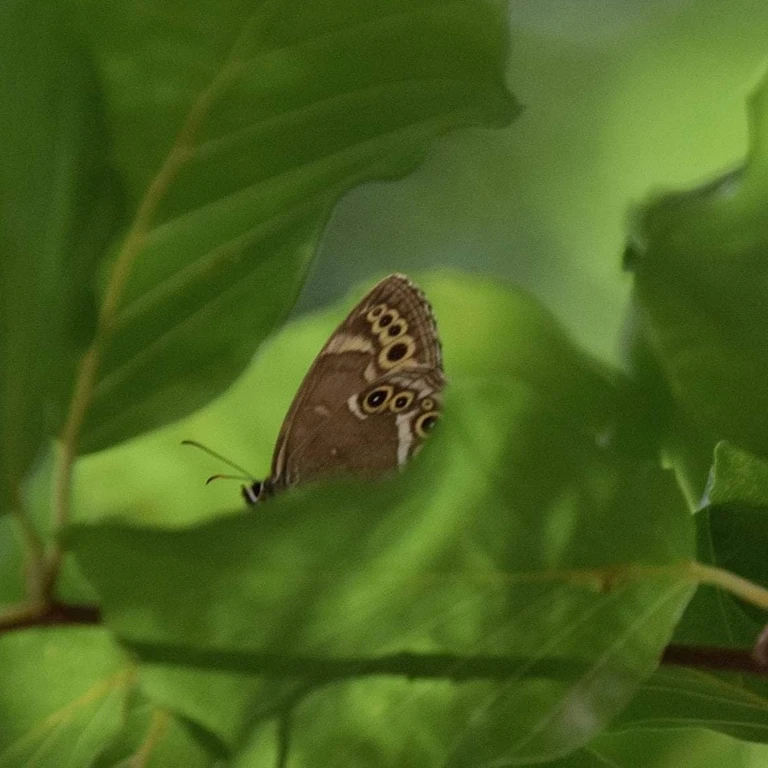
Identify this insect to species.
Lopinga achine (also Pararge achine)
